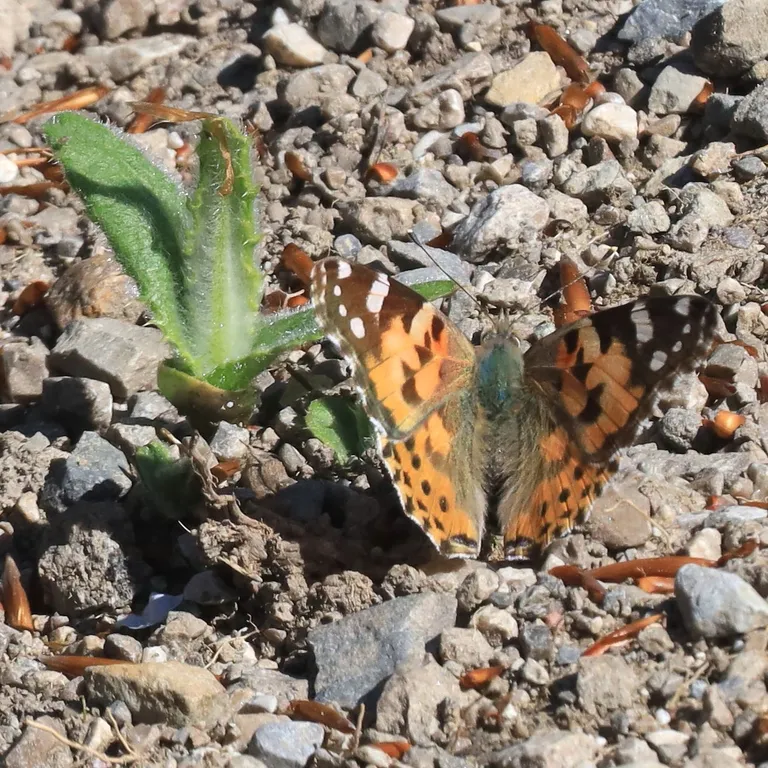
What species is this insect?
Vanessa cardui
